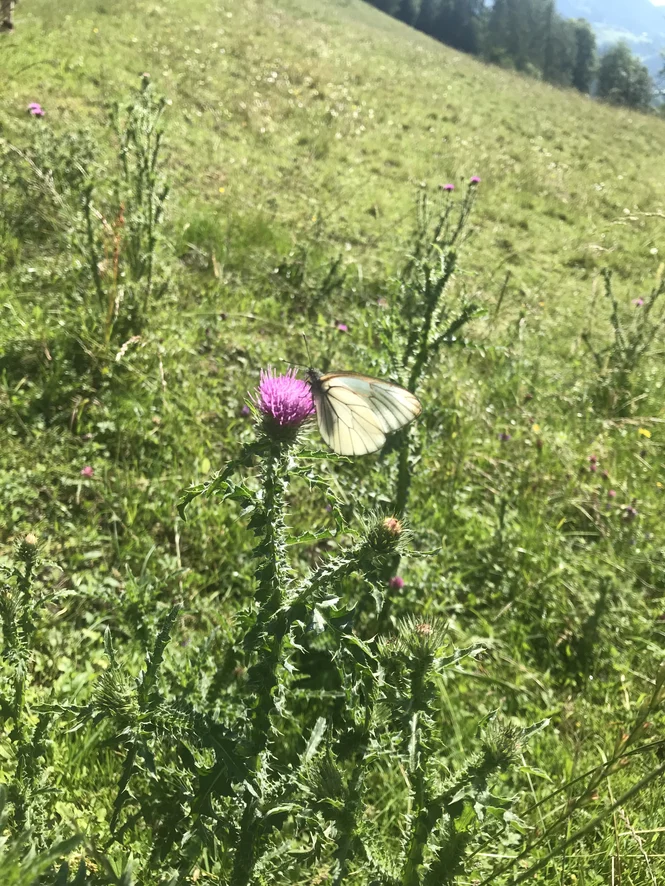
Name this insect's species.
Aporia crataegi
